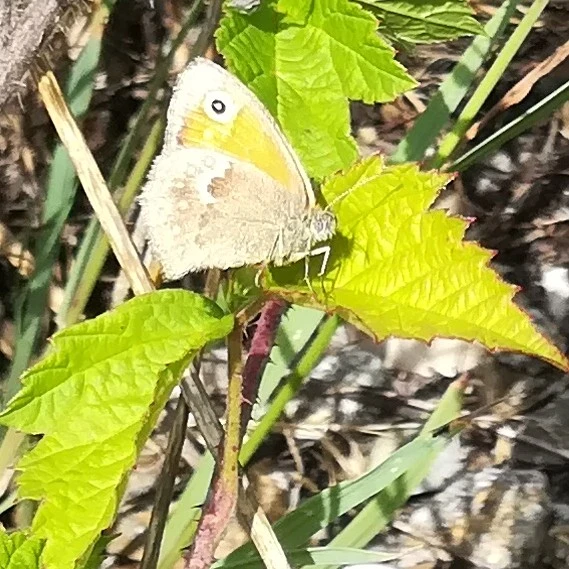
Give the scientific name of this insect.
Coenonympha pamphilus
